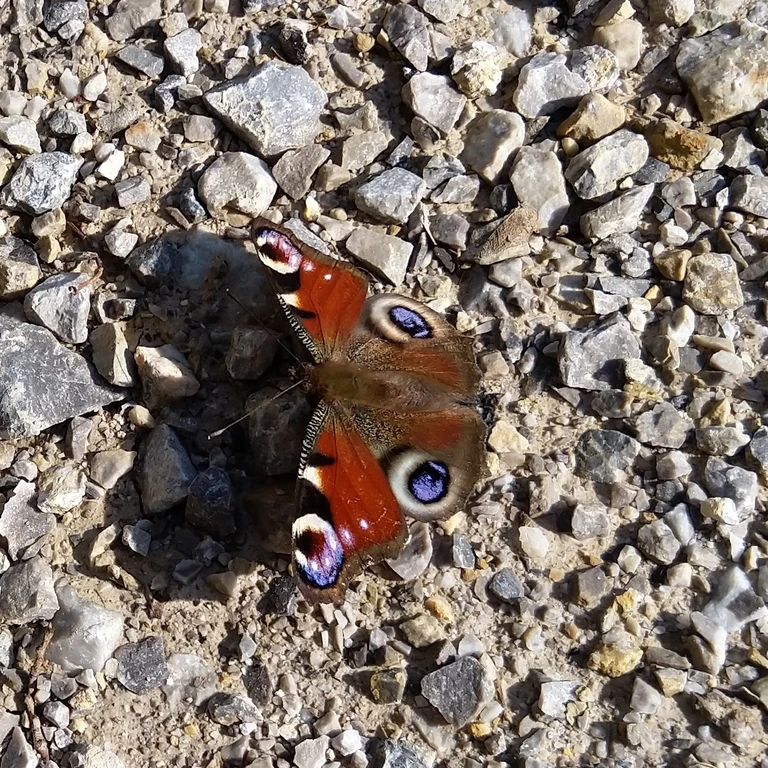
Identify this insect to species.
Aglais io
